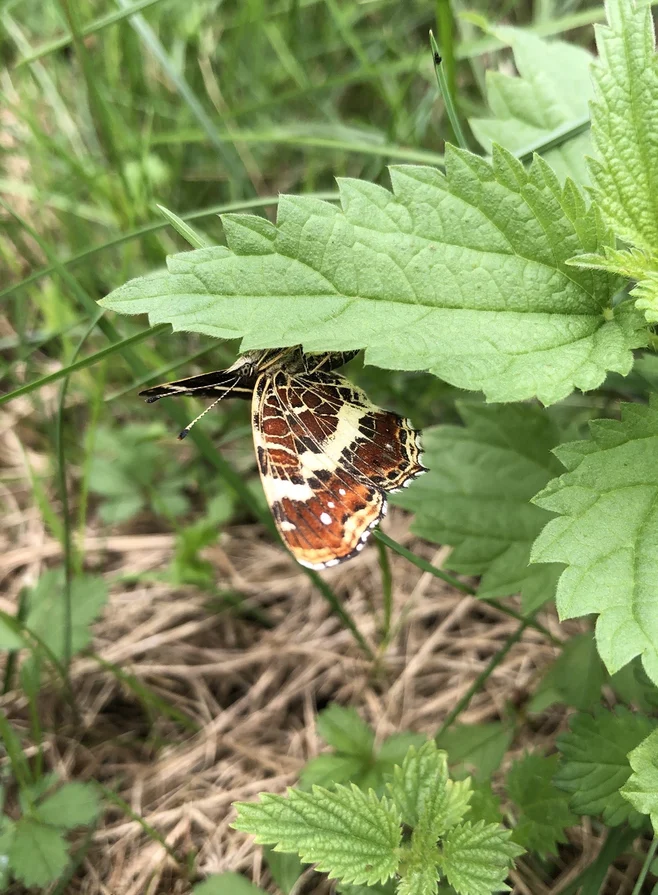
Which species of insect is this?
Araschnia levana
